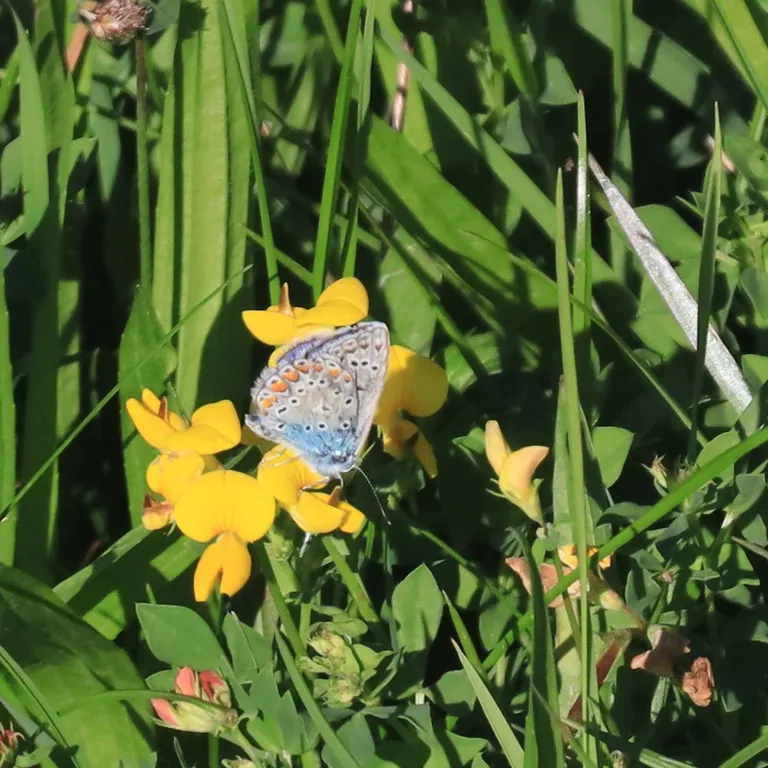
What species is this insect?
Polyommatus icarus
